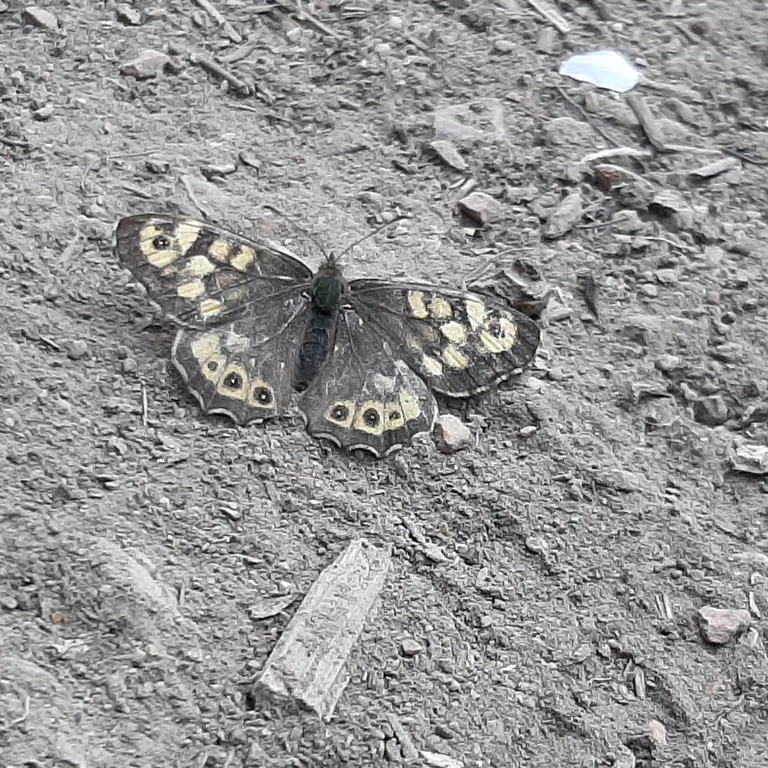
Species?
Pararge aegeria
